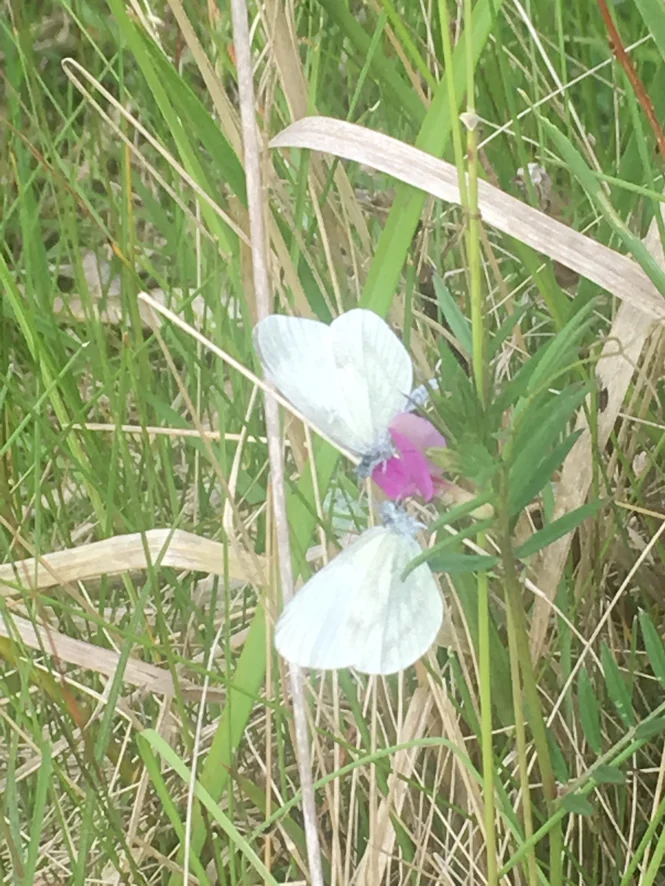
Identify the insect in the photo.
Leptidea sinapis/juvernica
